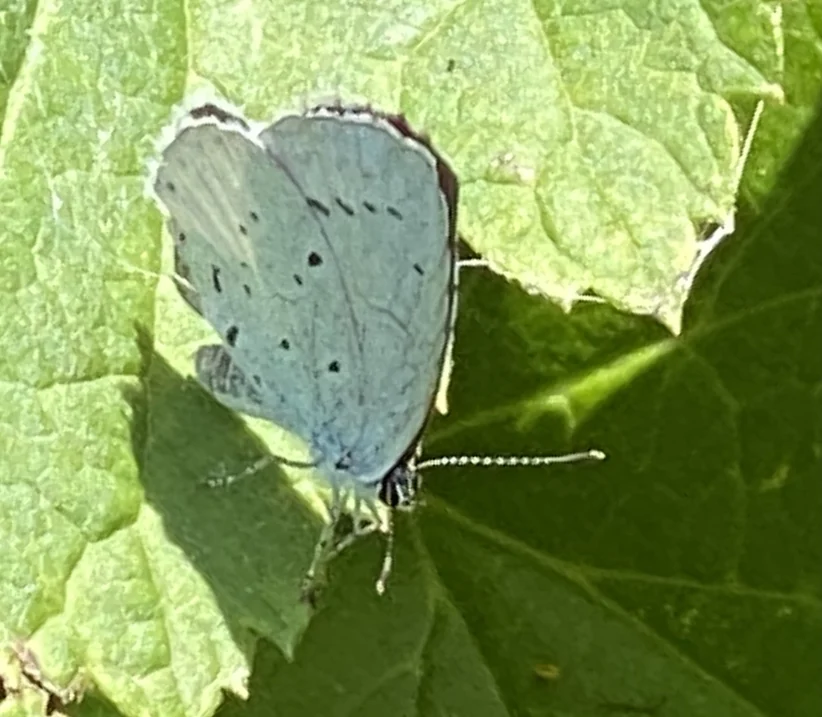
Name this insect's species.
Celastrina argiolus
